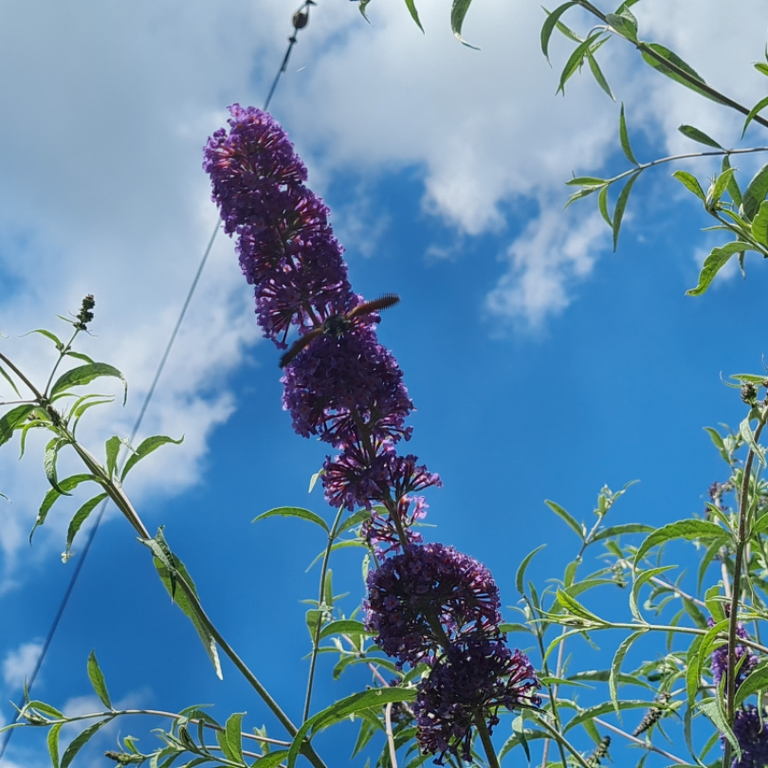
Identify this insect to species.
Macroglossum stellatarum
